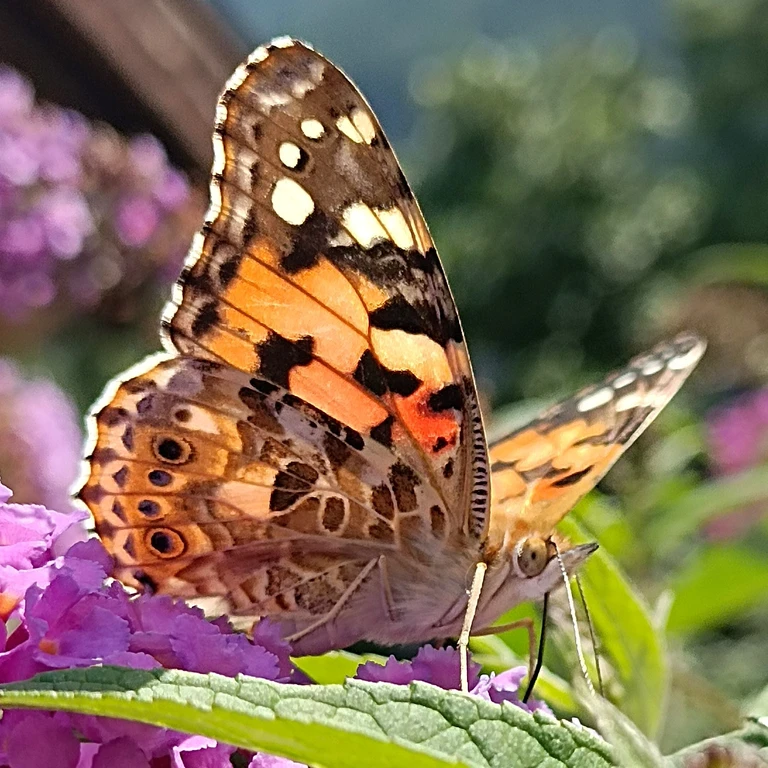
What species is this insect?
Vanessa cardui
